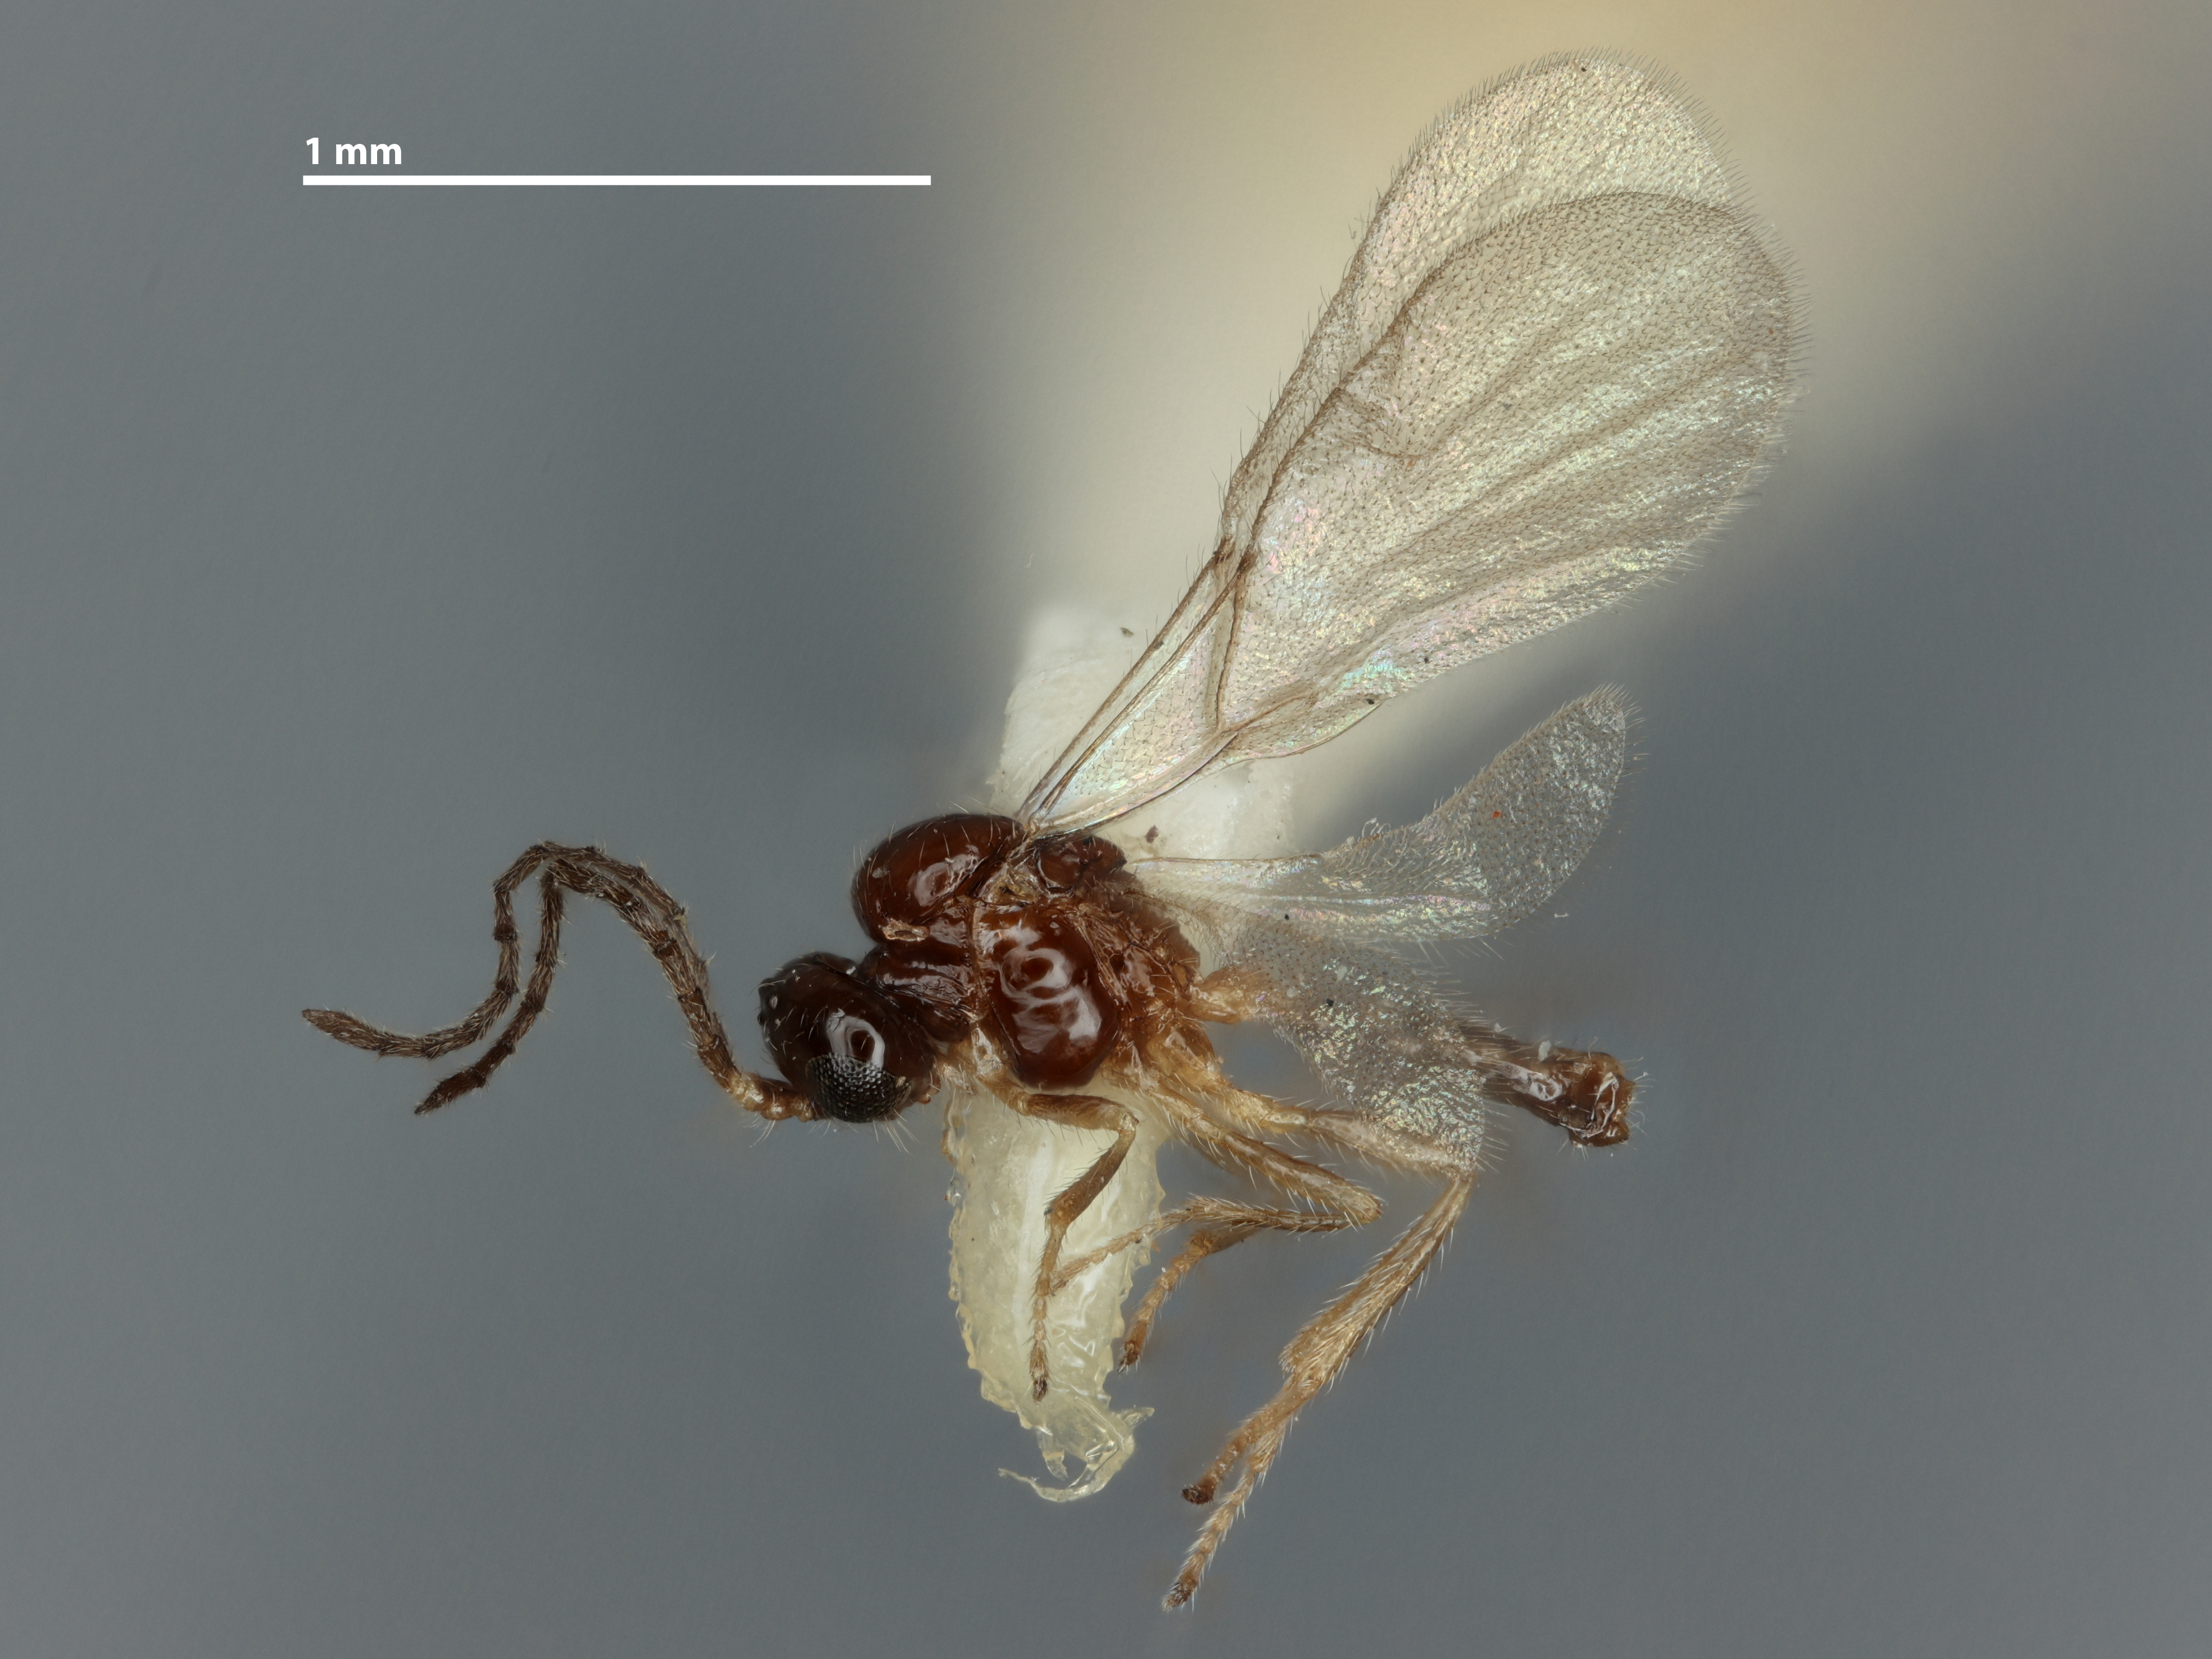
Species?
Monoctonus similis
